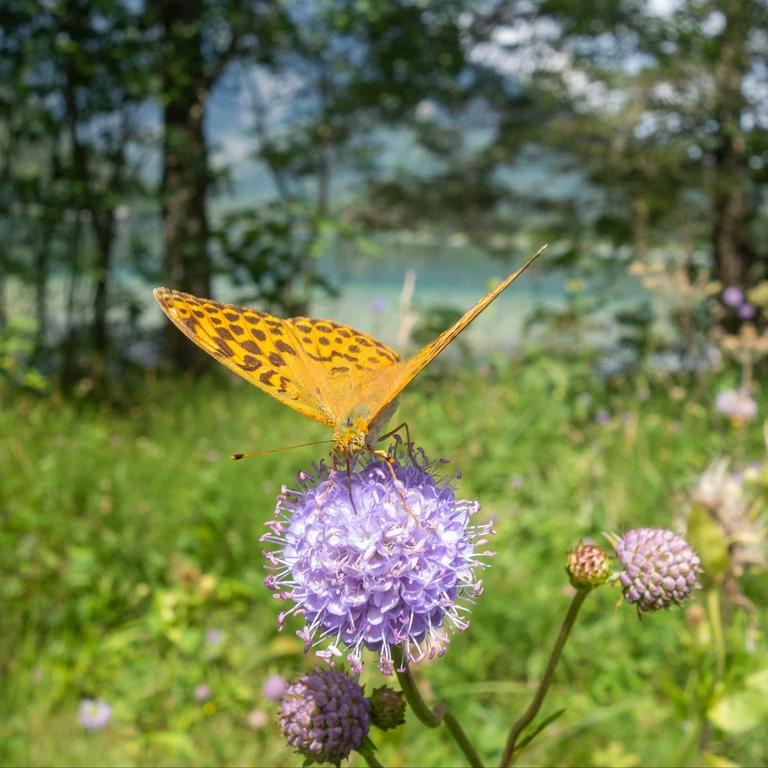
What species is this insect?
Argynnis paphia
